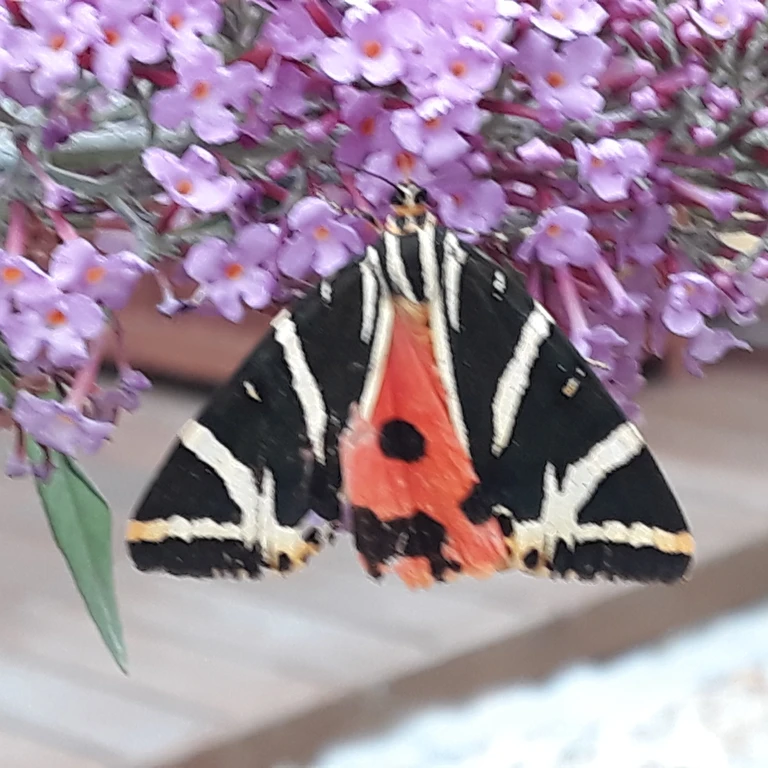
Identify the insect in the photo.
Euplagia quadripunctaria
